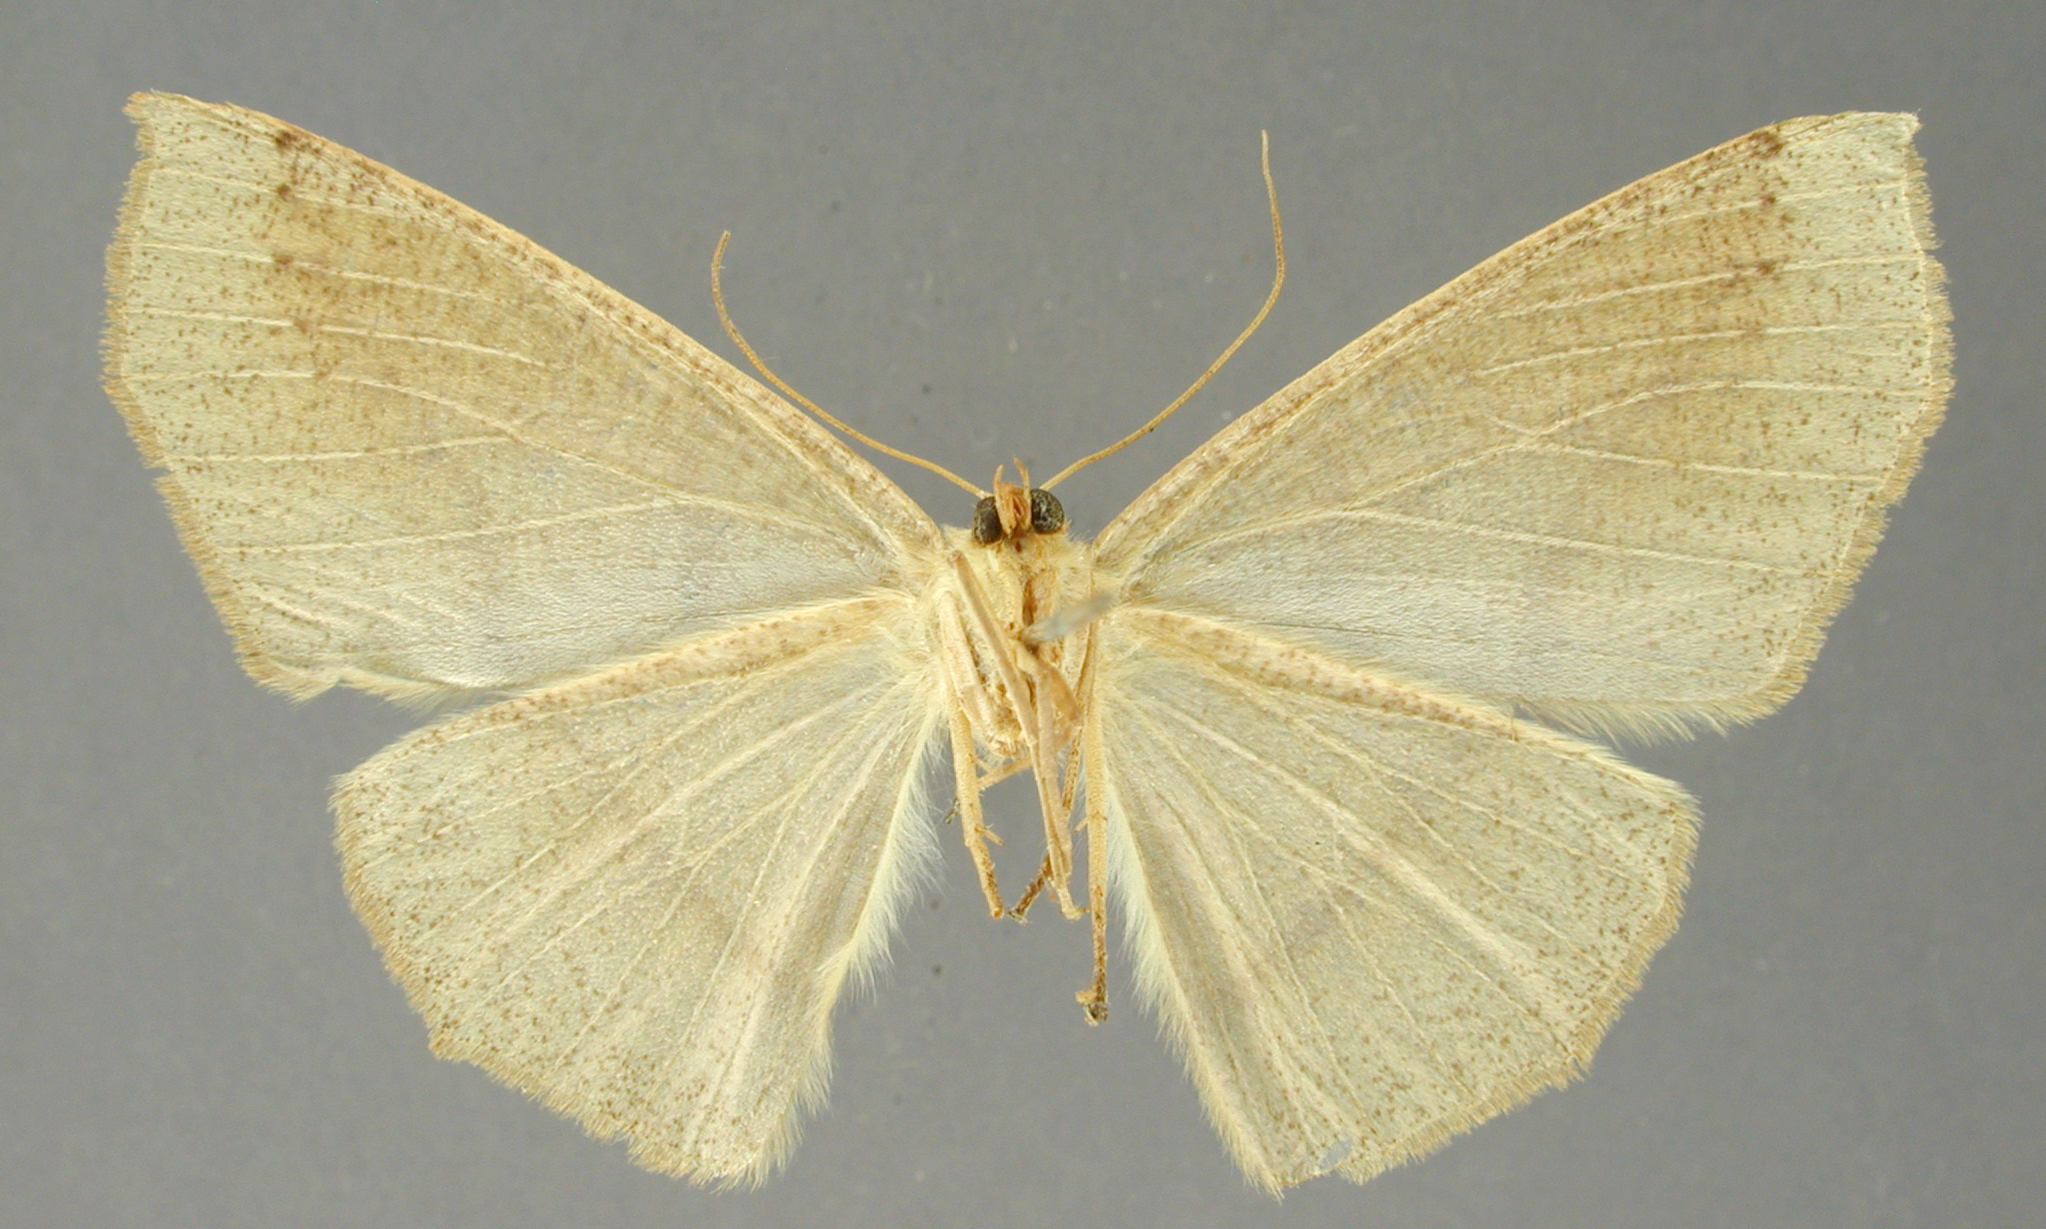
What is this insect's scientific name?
Sabulodes lapa
